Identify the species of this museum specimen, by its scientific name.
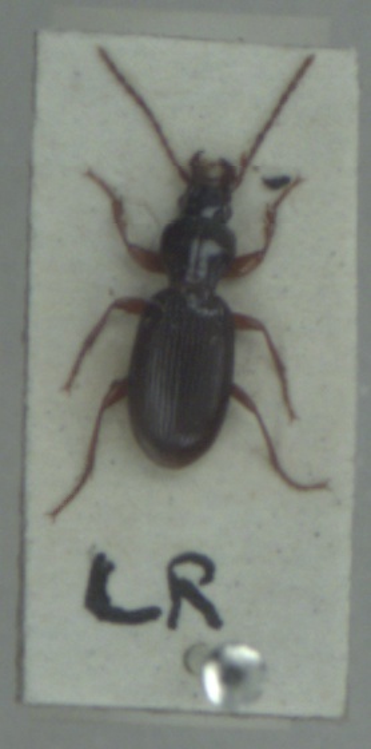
Stomis pumicatus
